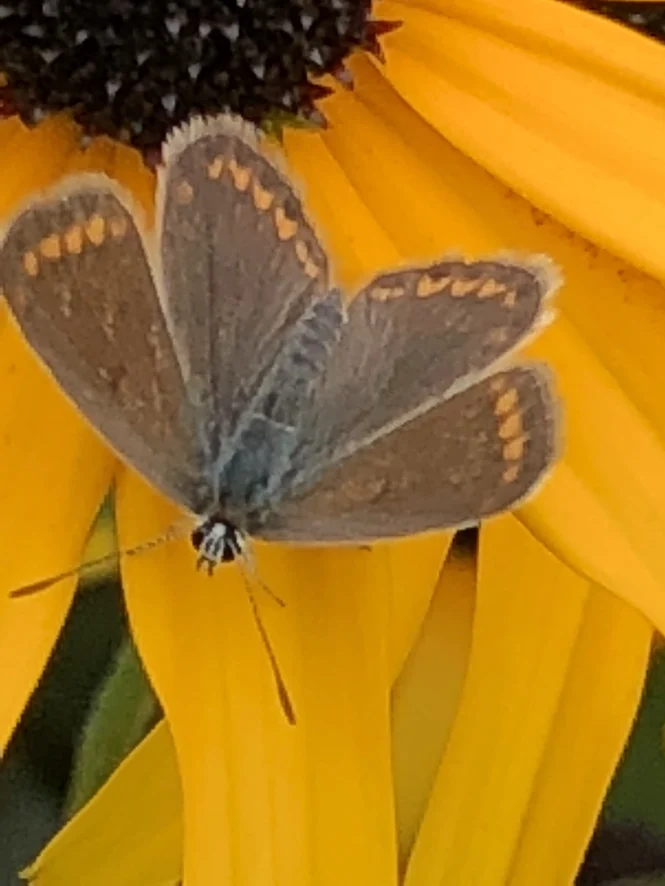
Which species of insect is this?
Polyommatus icarus
